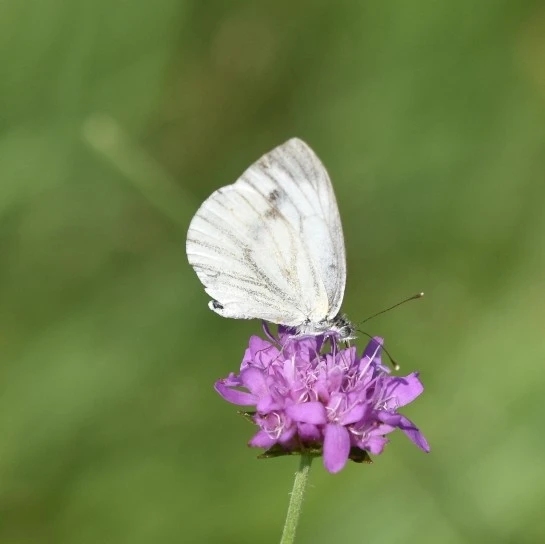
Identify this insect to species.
Pieris napi
